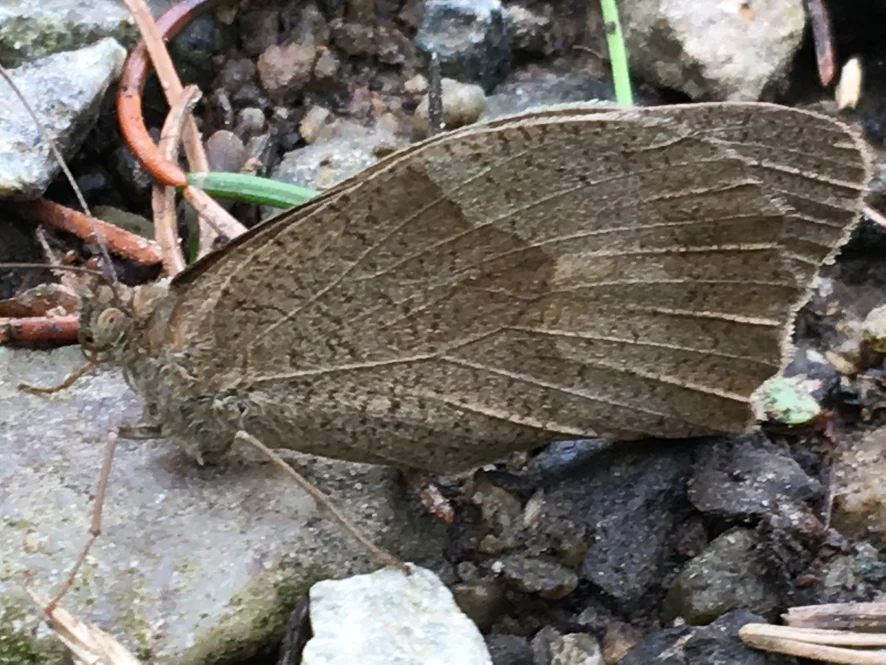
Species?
Maniola jurtina
